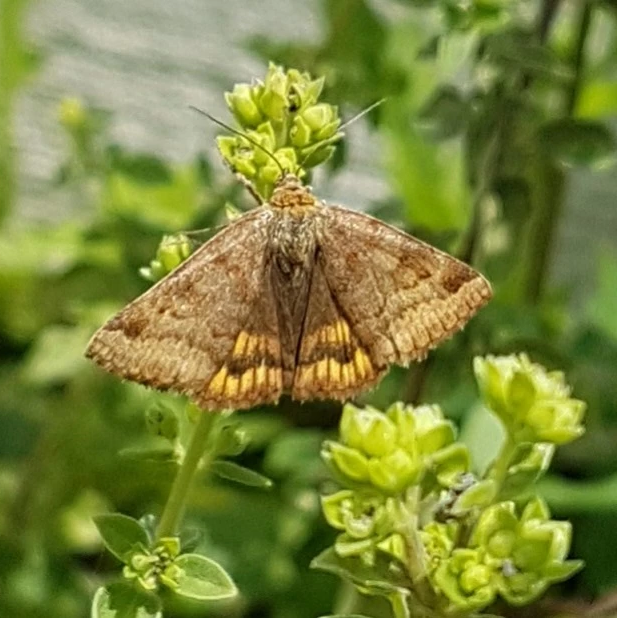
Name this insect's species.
Euclidia glyphica
